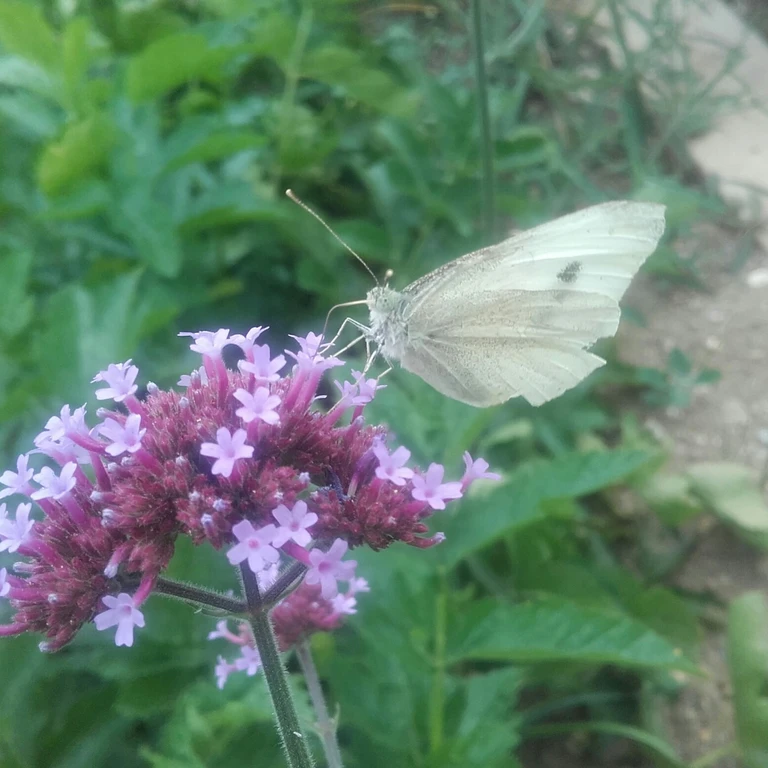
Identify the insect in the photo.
Pieris rapae
